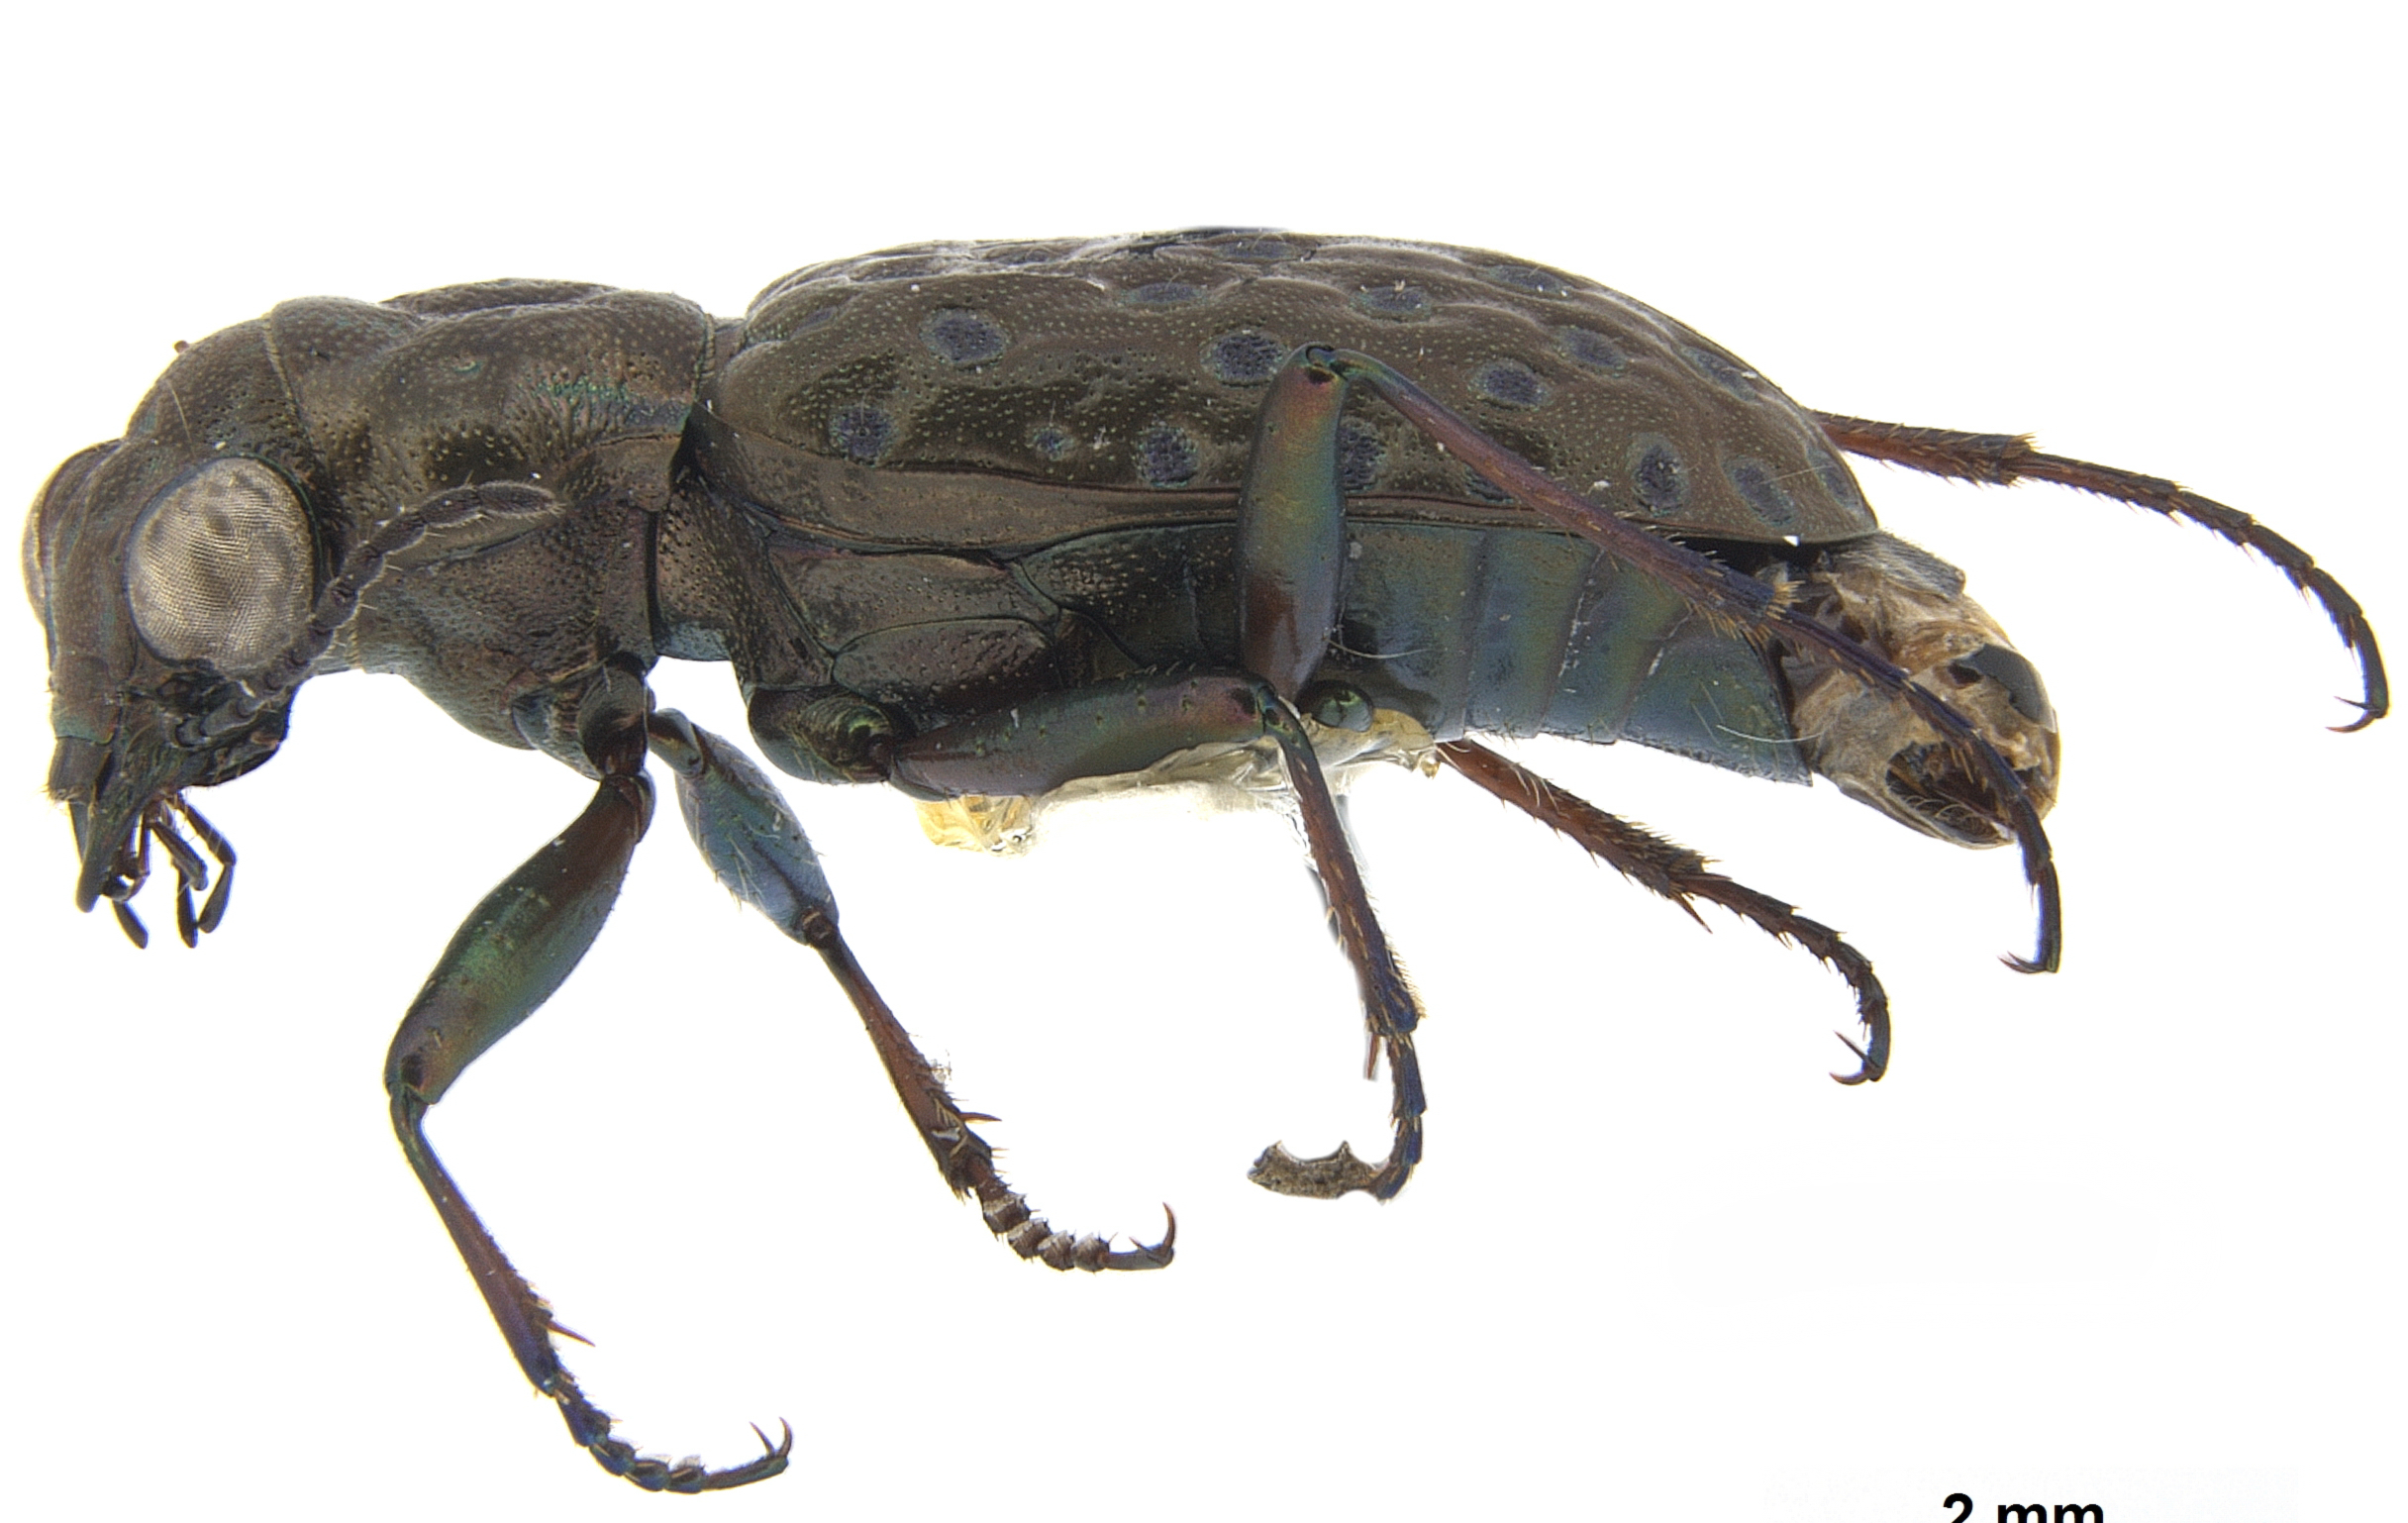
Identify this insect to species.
Elaphrus cupreus
